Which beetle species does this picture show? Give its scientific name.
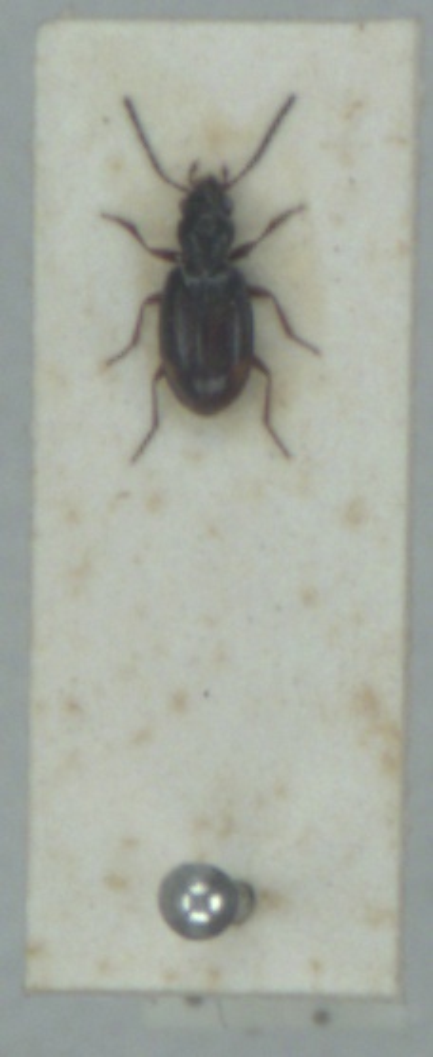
Bembidion doris
